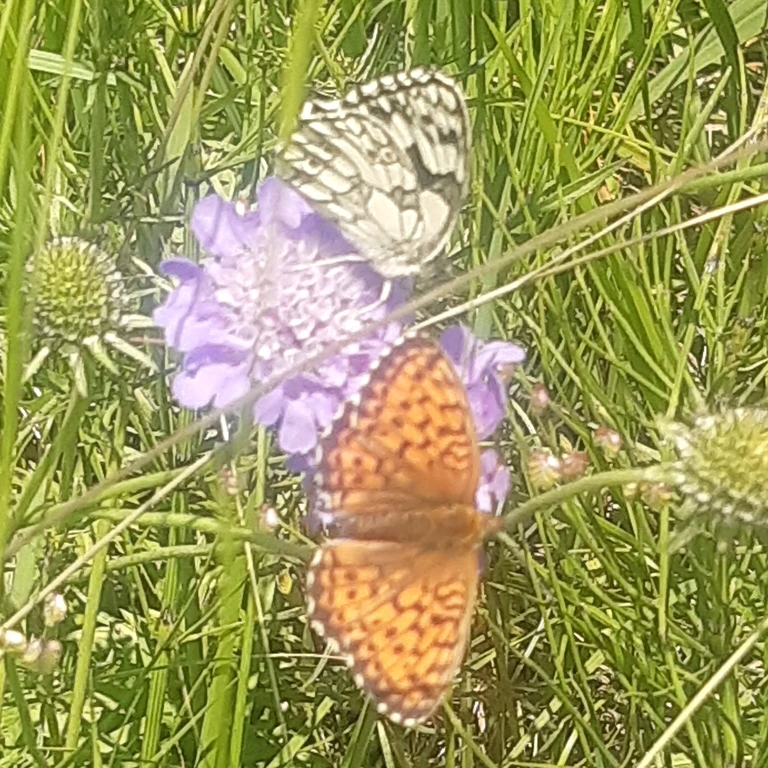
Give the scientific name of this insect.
Melanargia galathea
